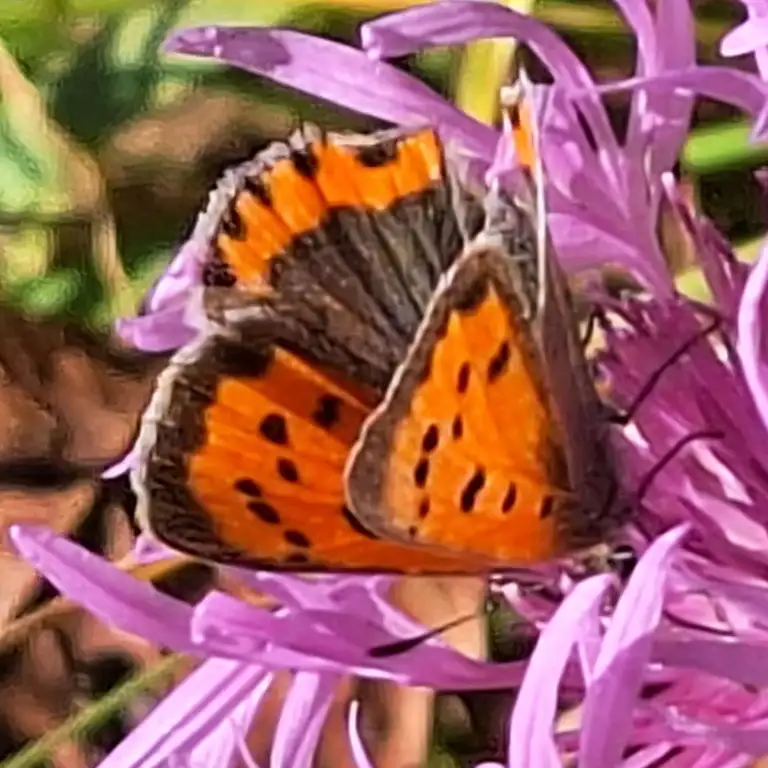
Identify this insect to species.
Lycaena phlaeas
